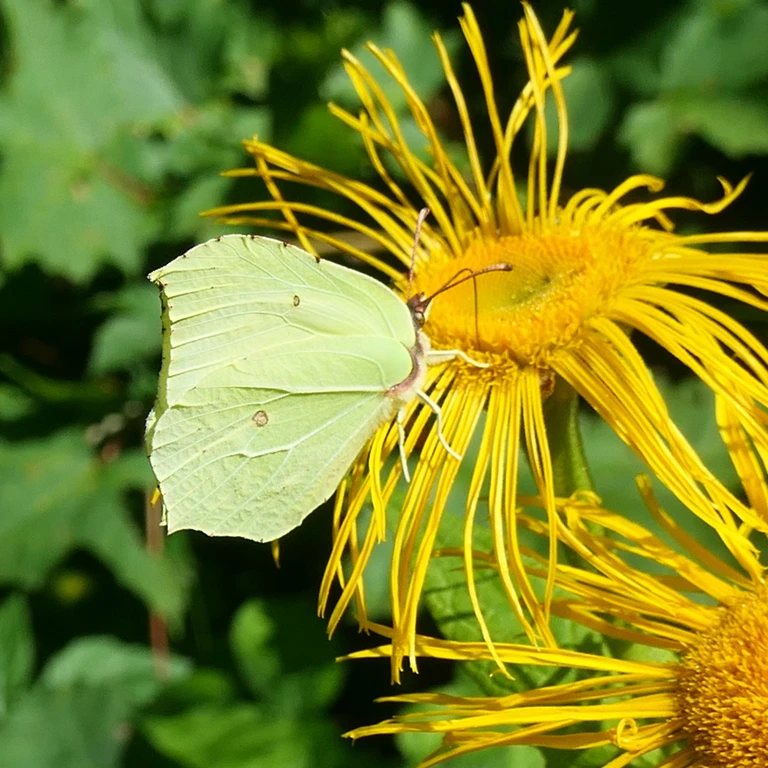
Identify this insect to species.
Gonepteryx rhamni
